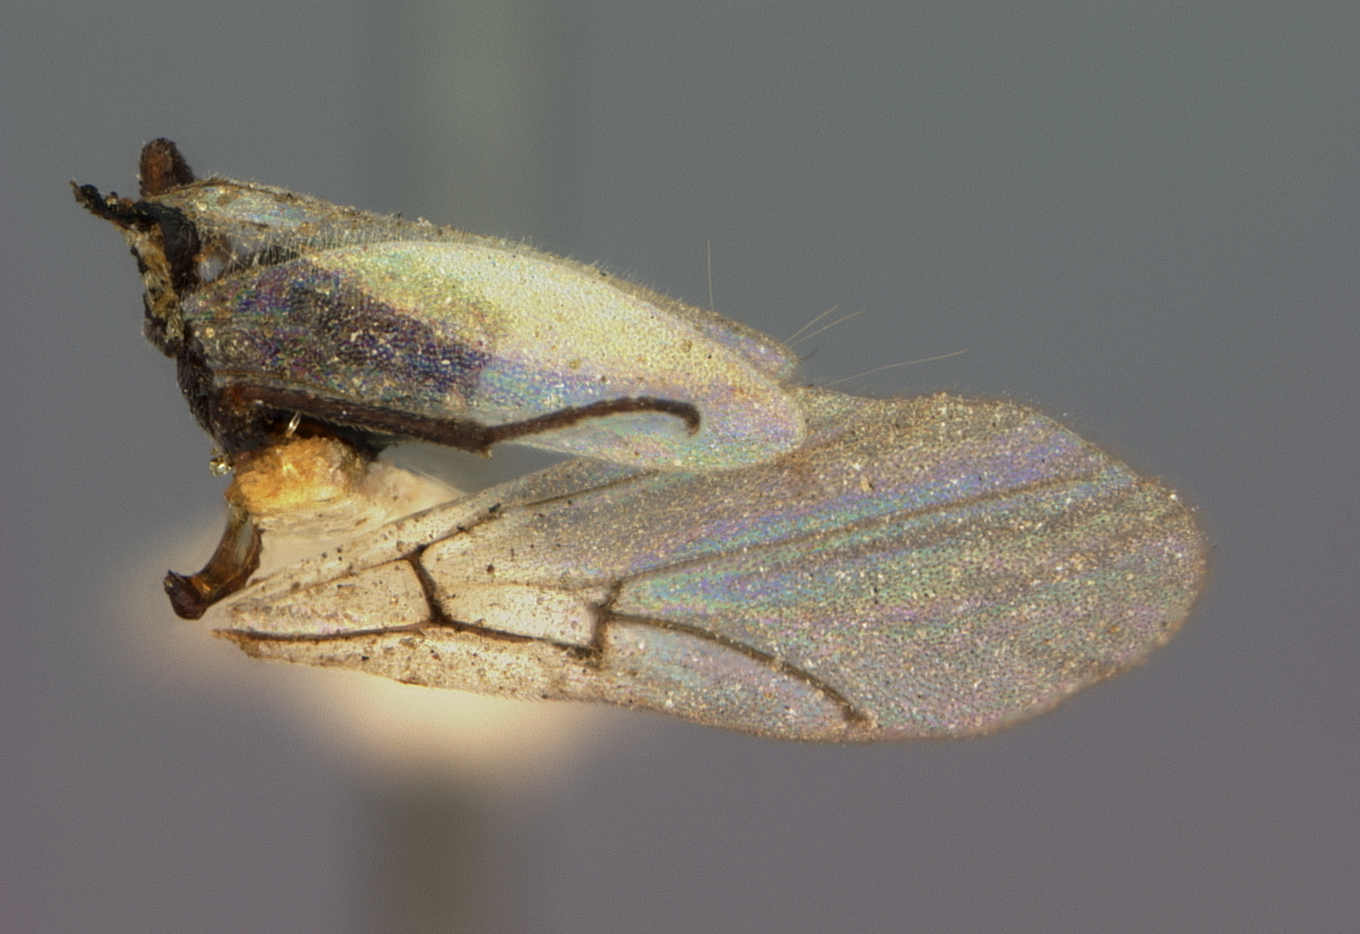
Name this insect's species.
Dryophanta glabra
